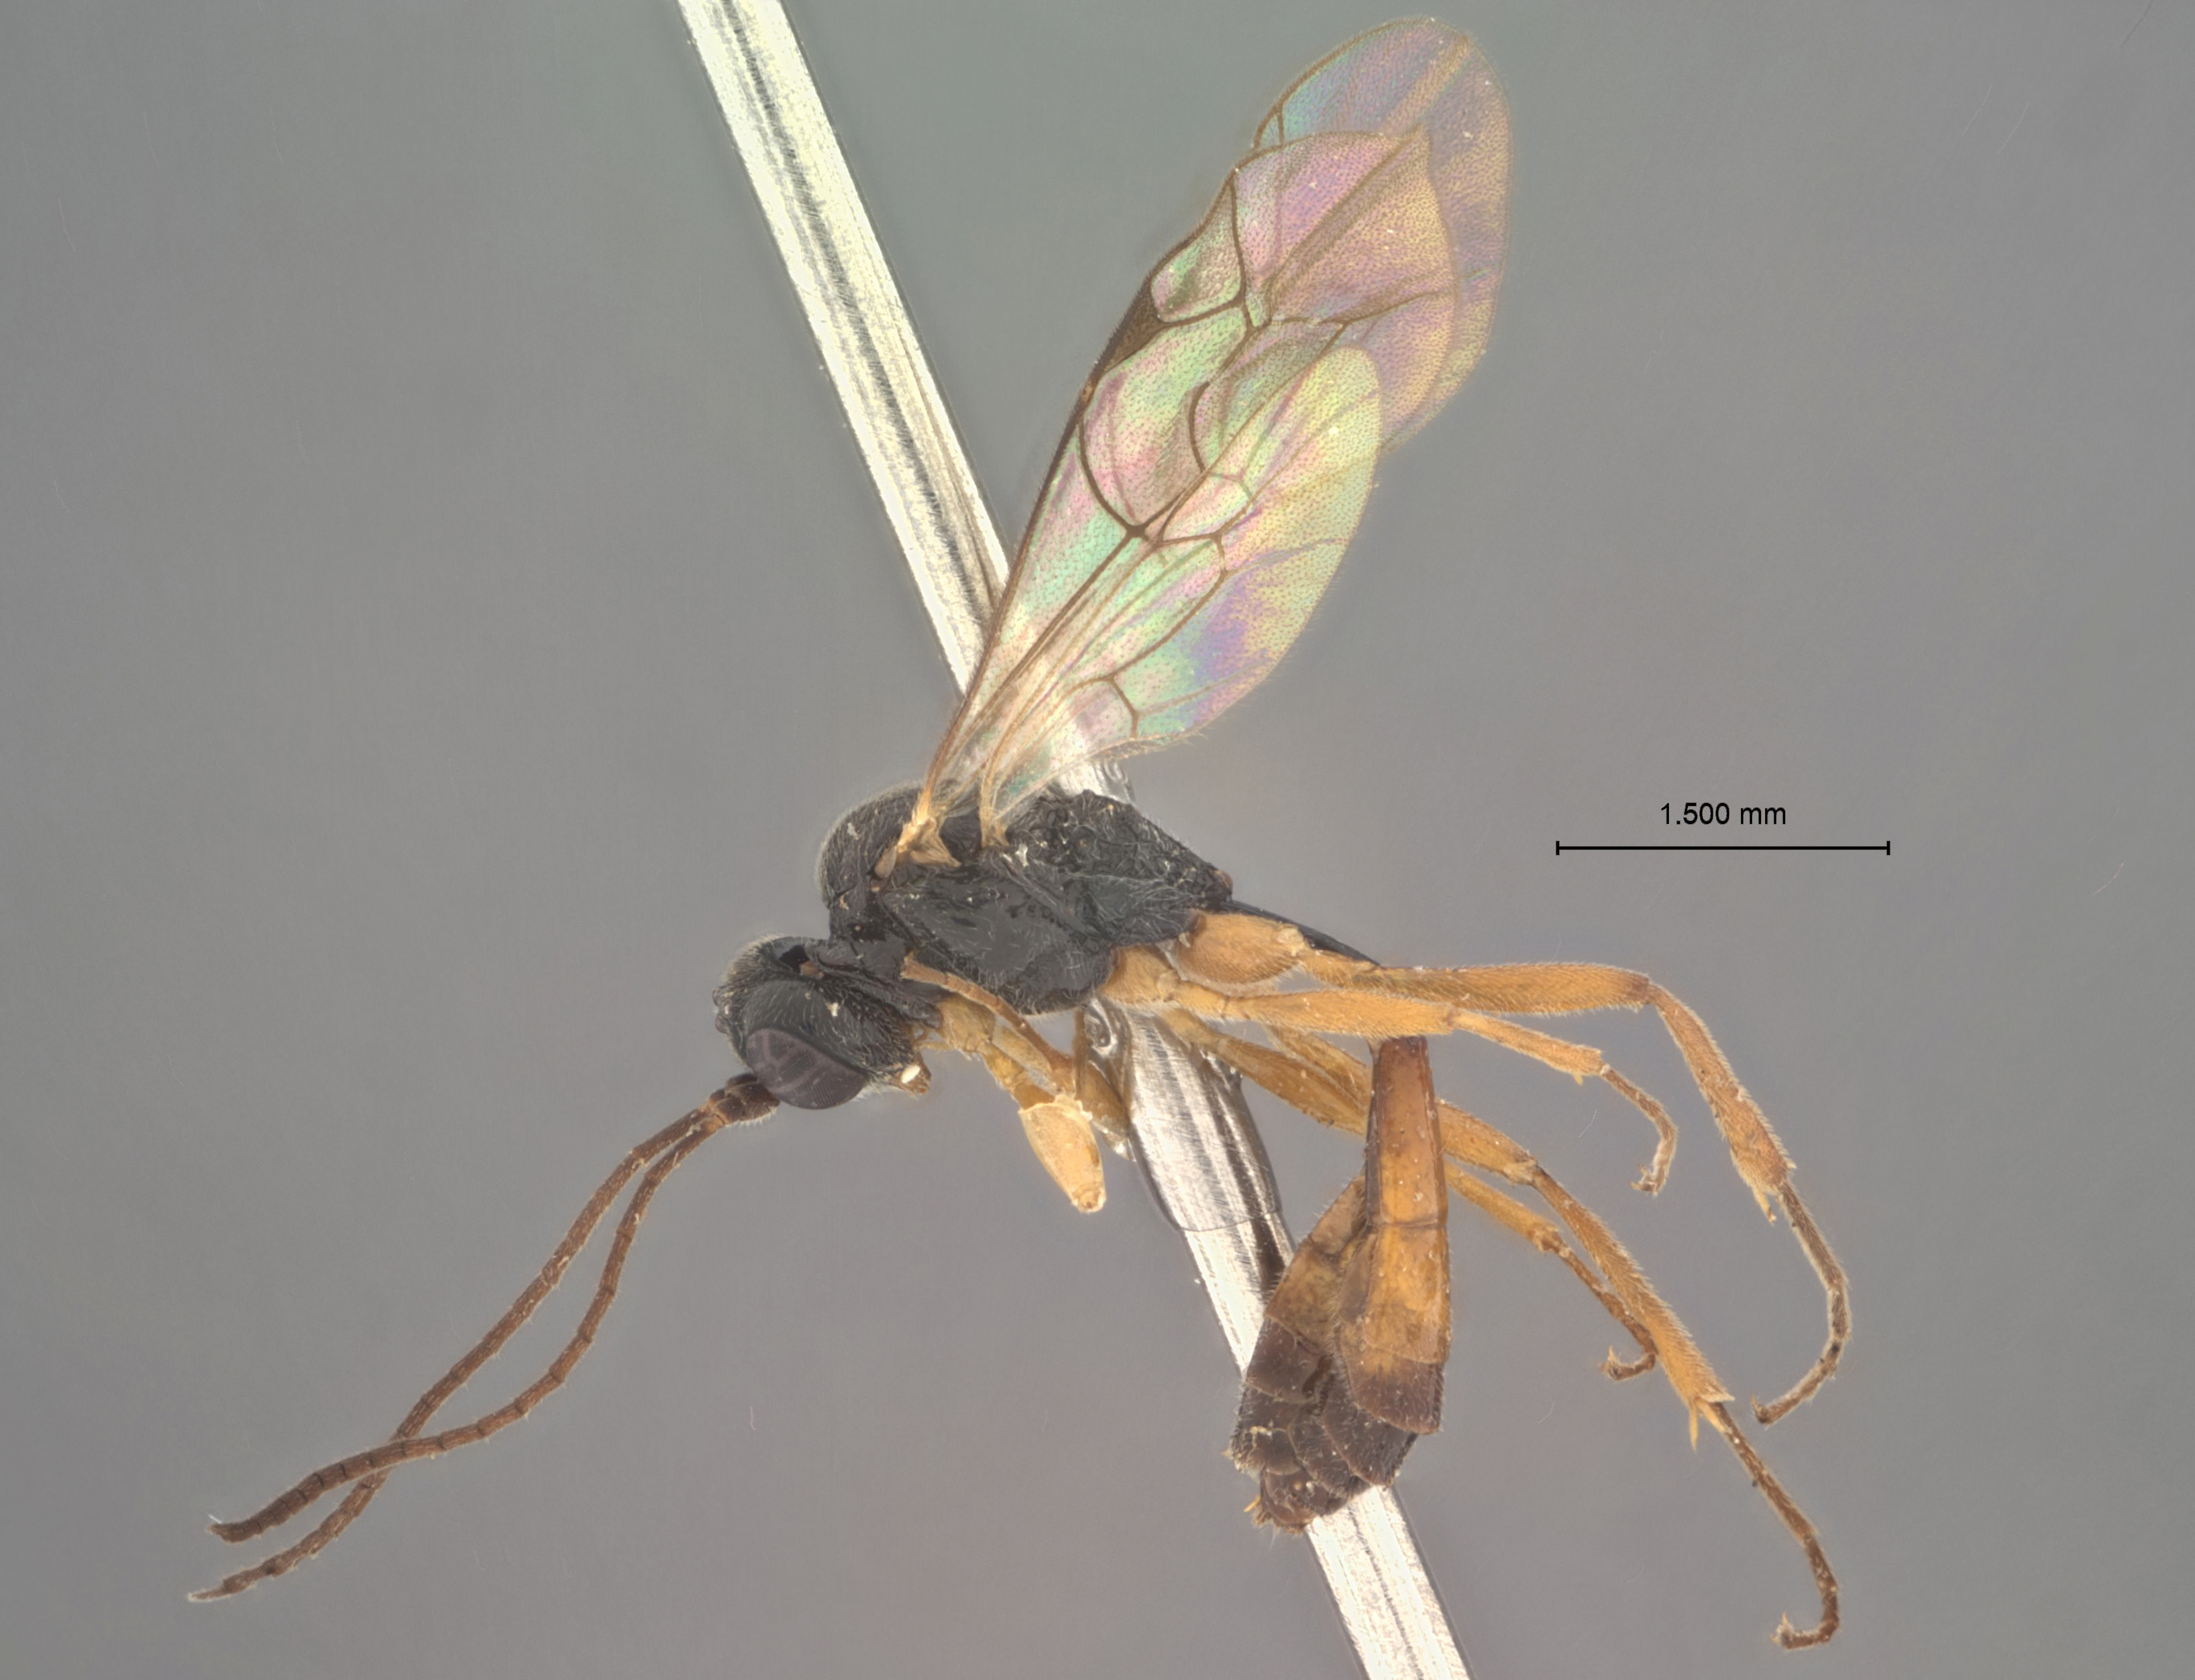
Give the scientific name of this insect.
Atractodes sepedontis
